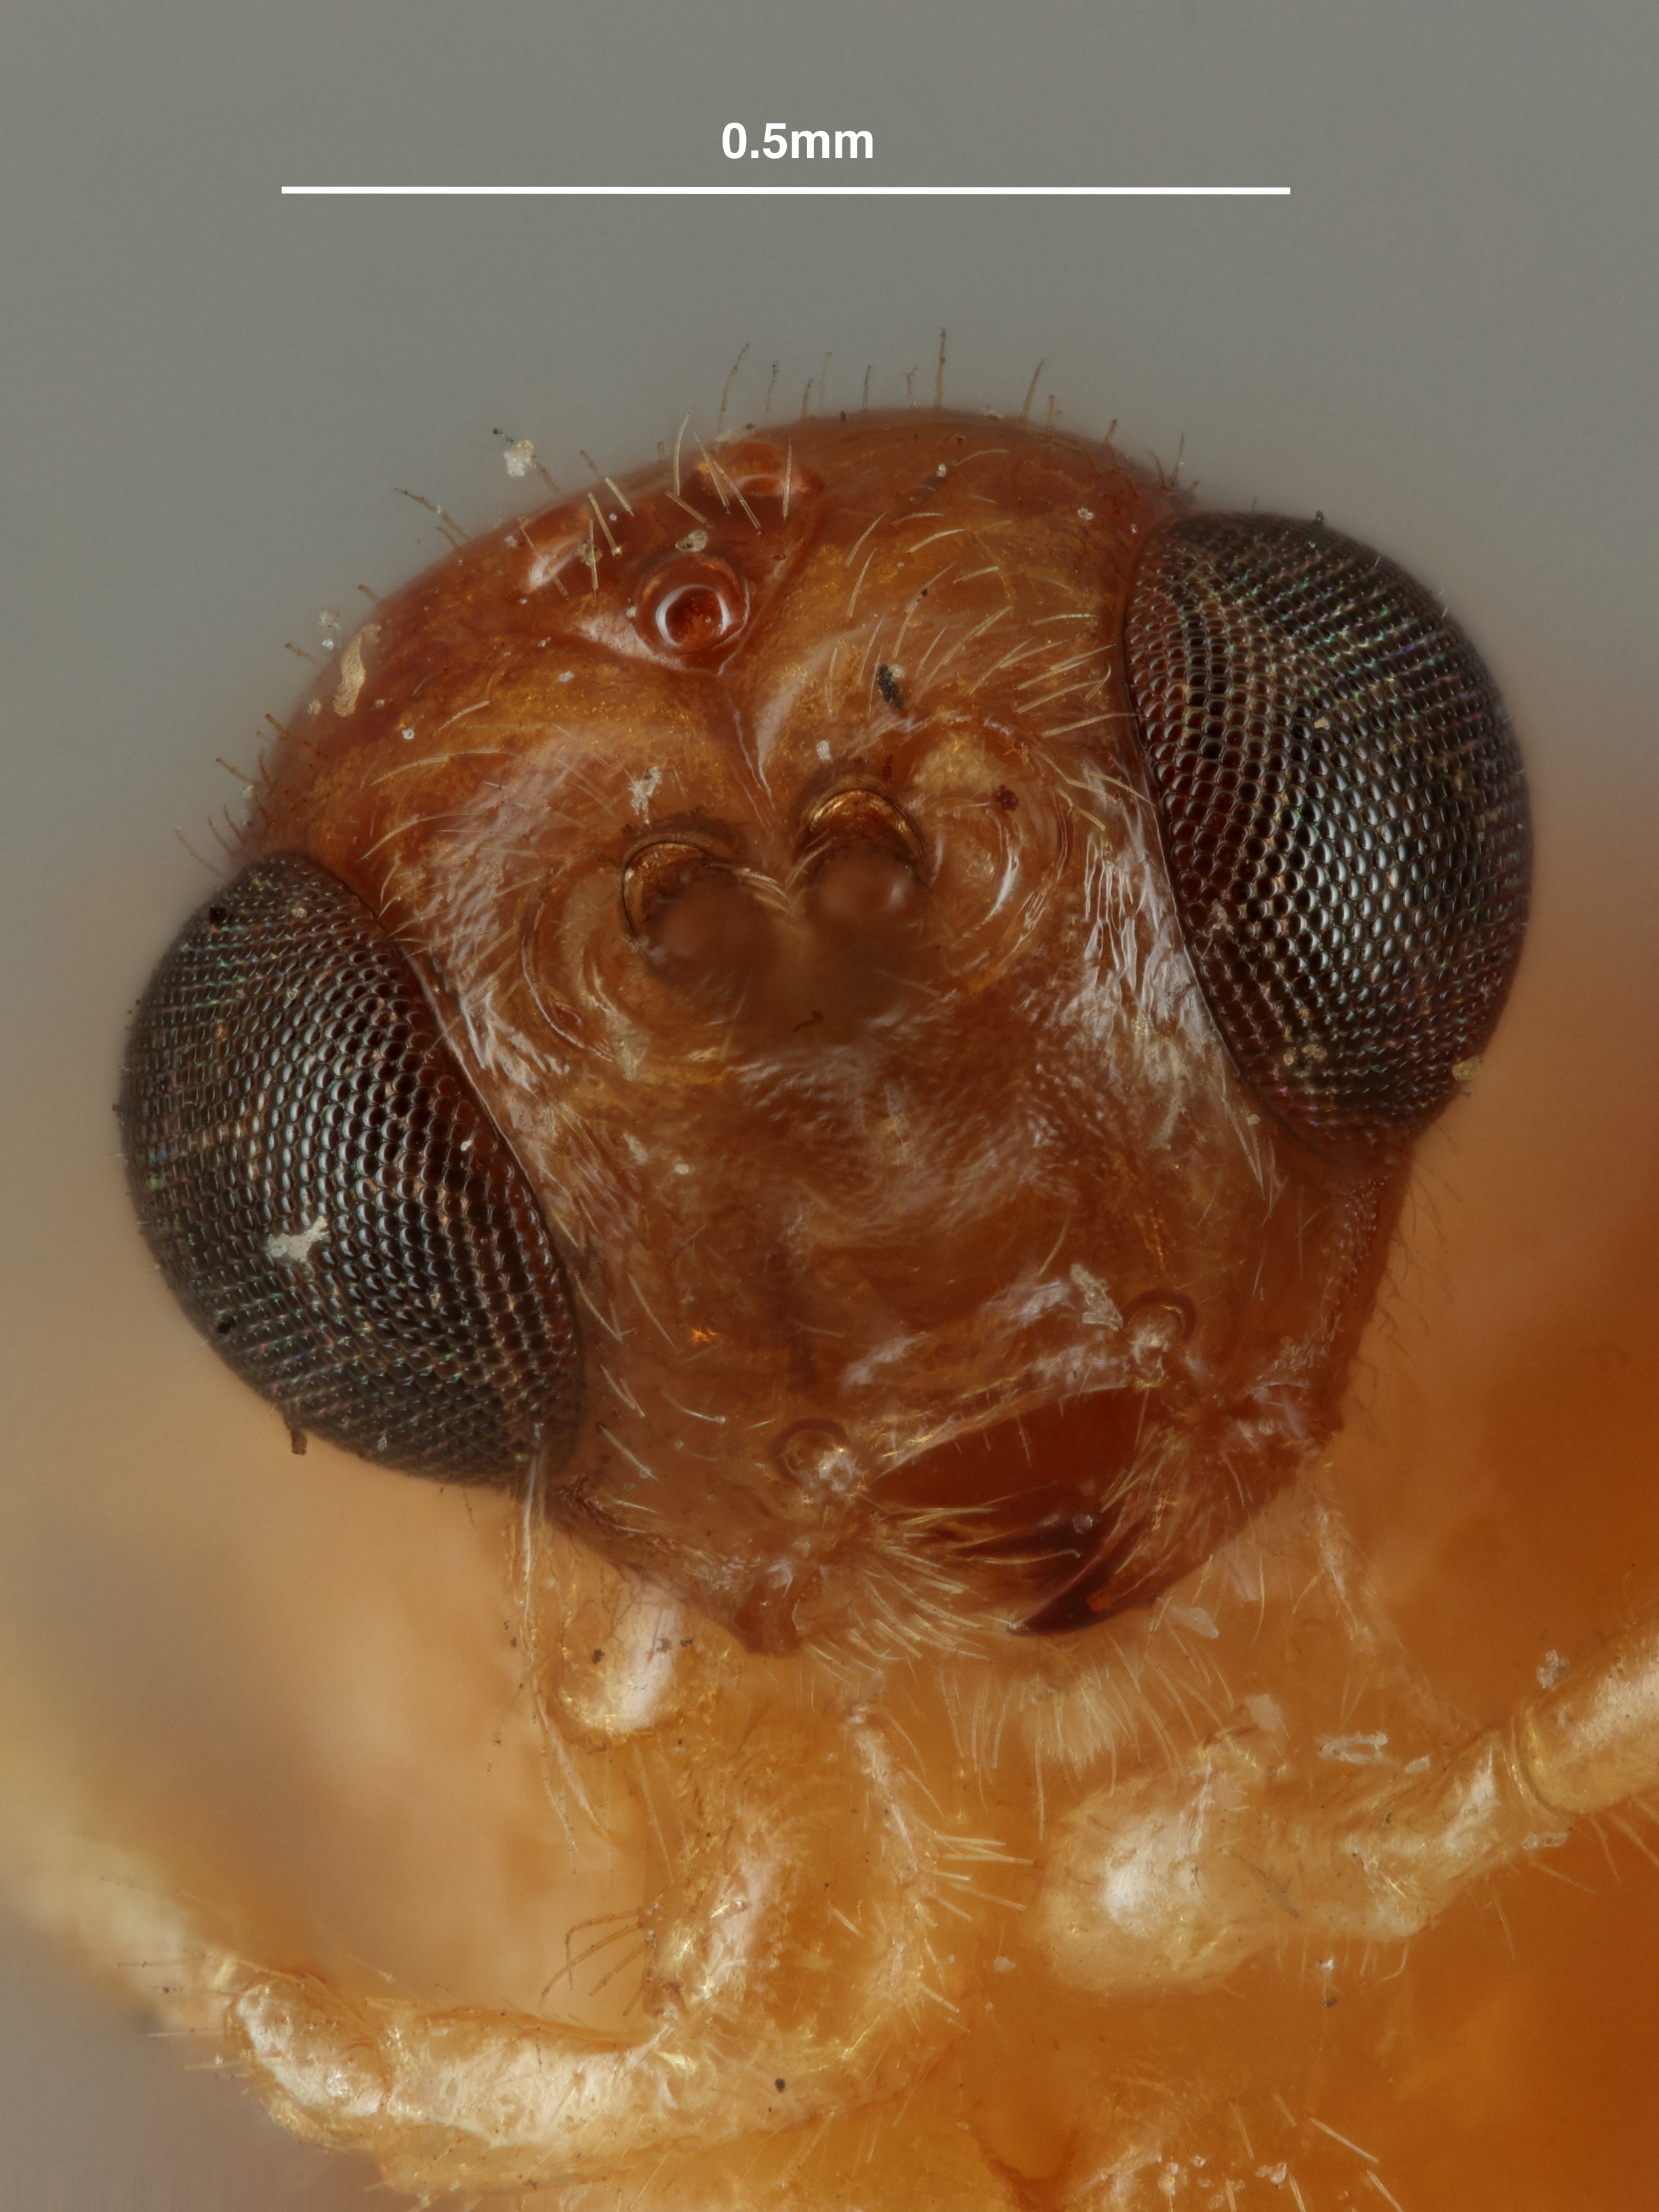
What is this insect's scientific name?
Microbracon uichancoi
